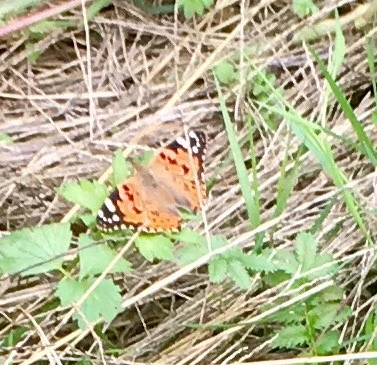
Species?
Vanessa cardui
